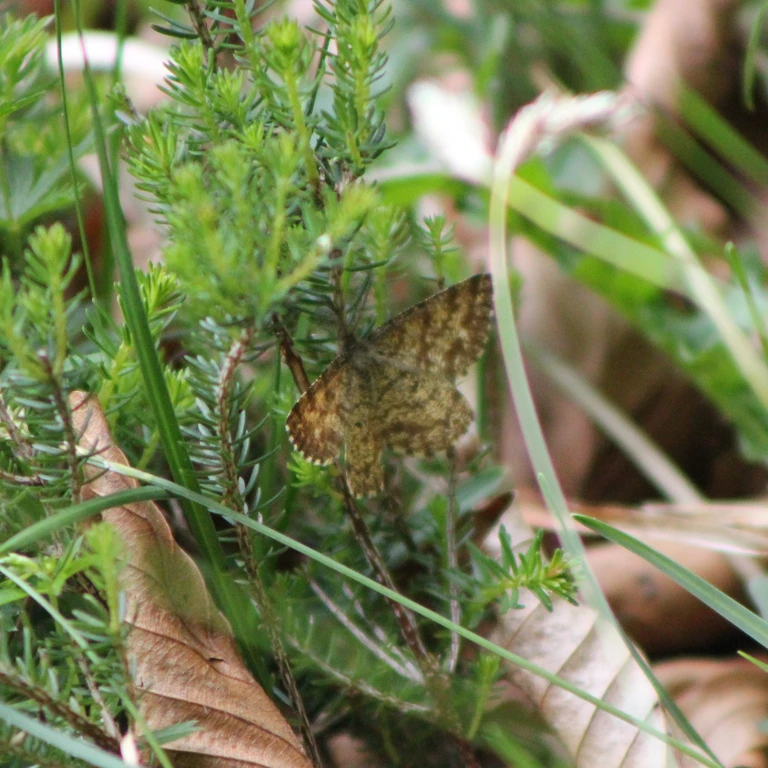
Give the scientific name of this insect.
Ematurga atomaria
